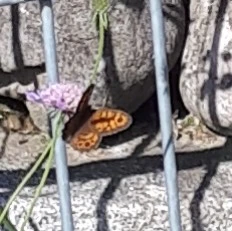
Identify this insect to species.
Lasiommata megera (also Pararge megera)
